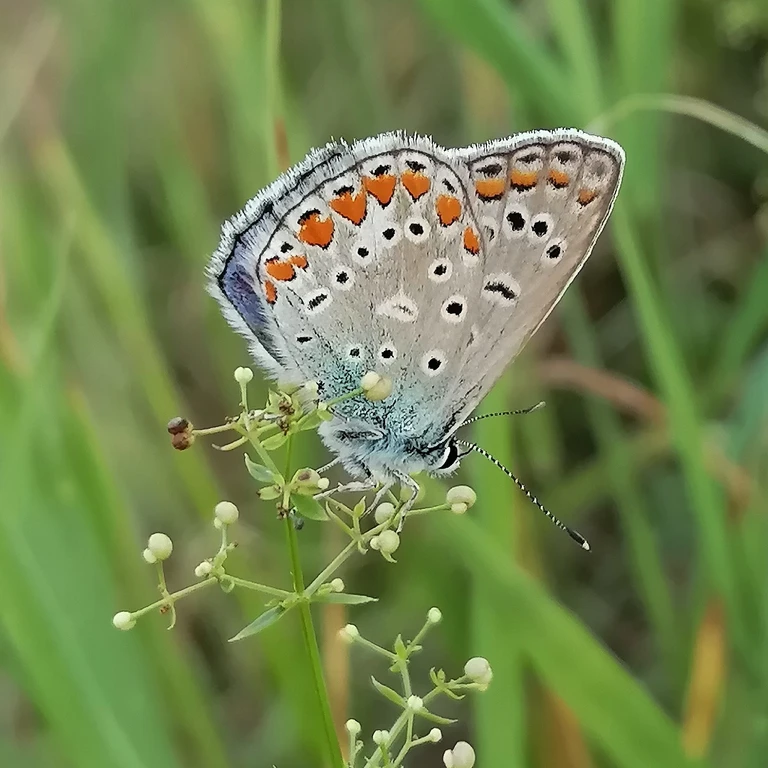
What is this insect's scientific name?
Polyommatus icarus
